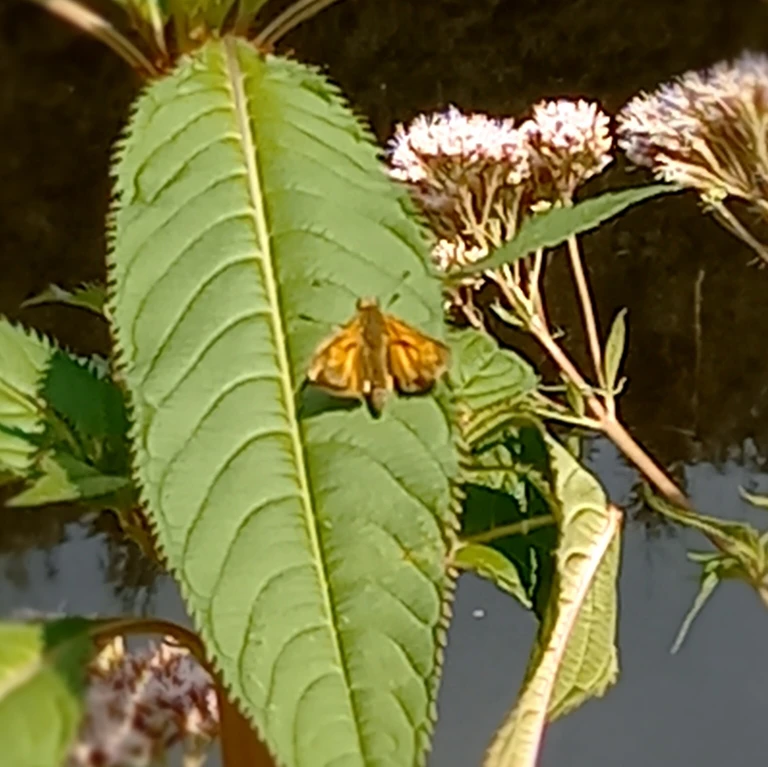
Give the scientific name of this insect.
Ochlodes sylvanus (also Ochlodes venata)
